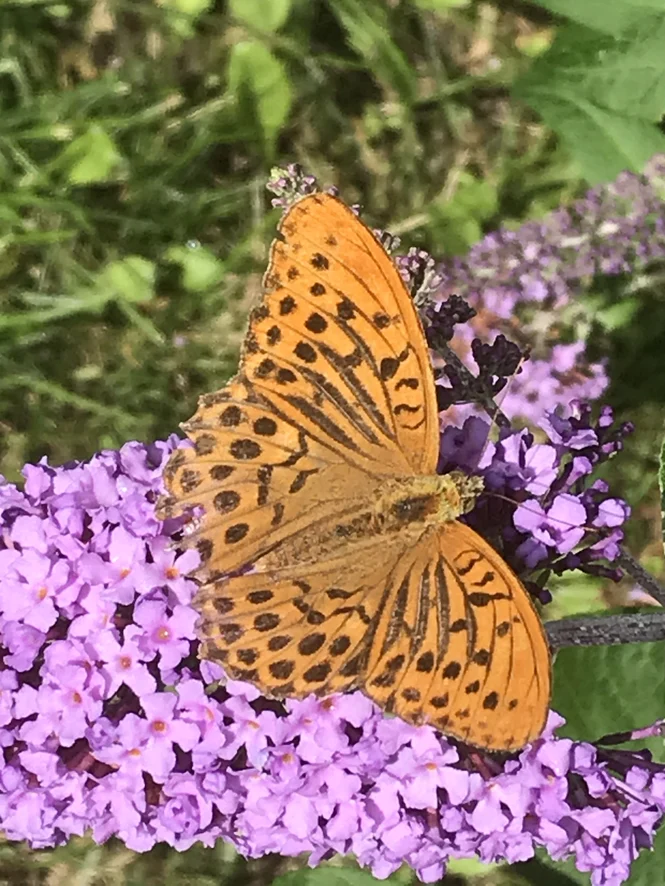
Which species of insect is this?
Argynnis paphia
